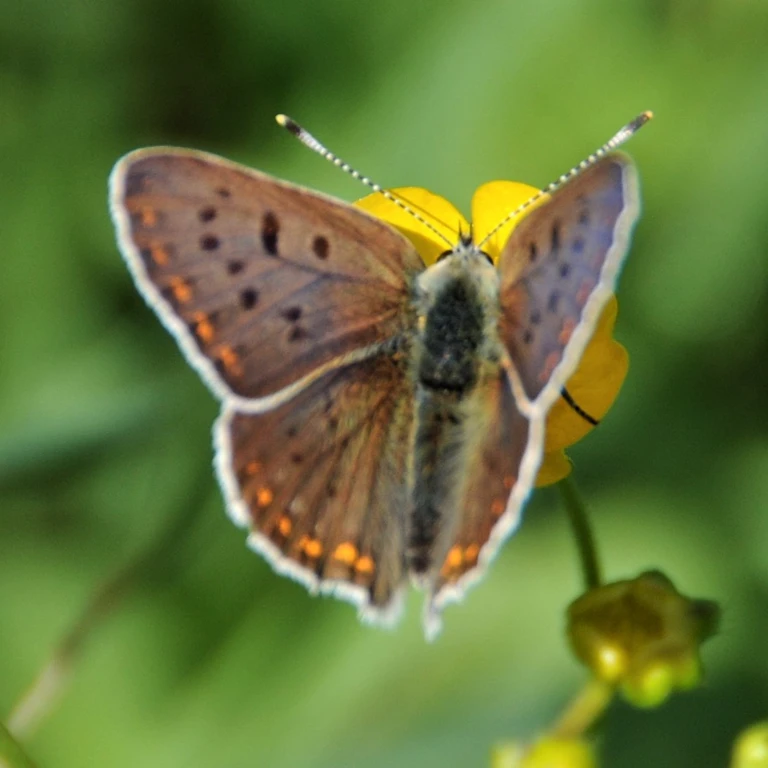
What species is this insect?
Lycaena tityrus (also Loweia tityrus)
